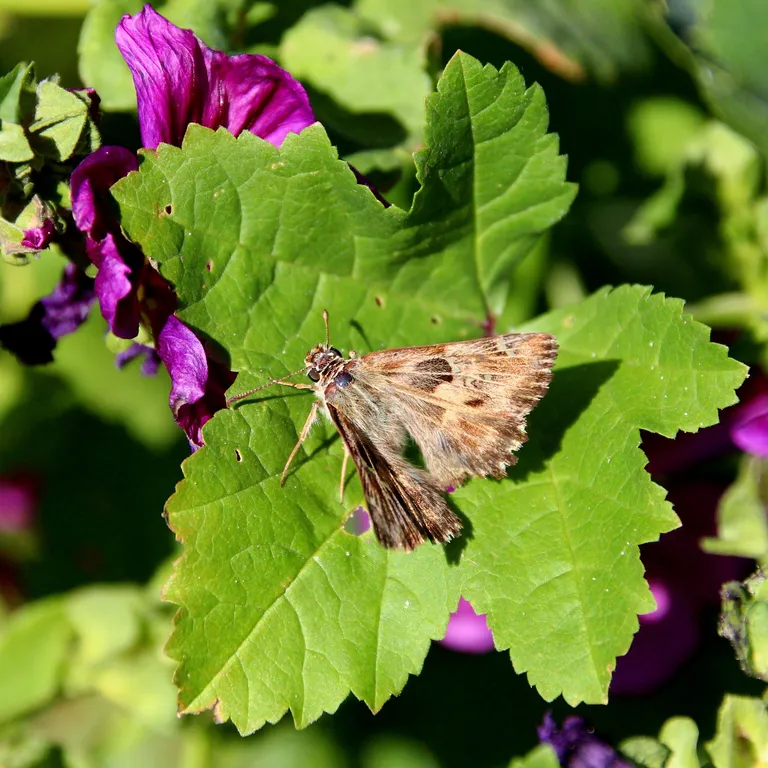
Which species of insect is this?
Carcharodus alceae
